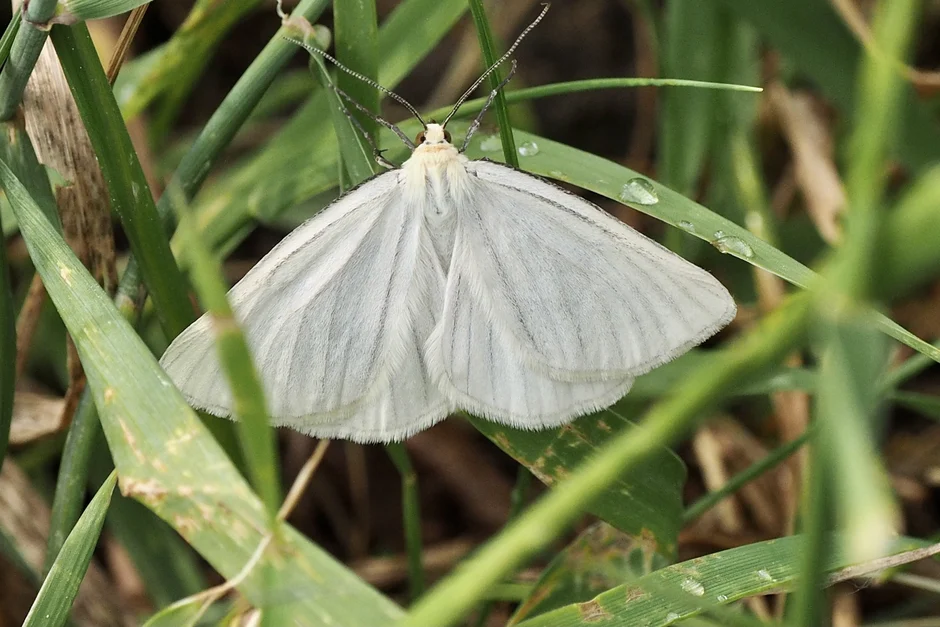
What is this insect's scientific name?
Siona lineata
